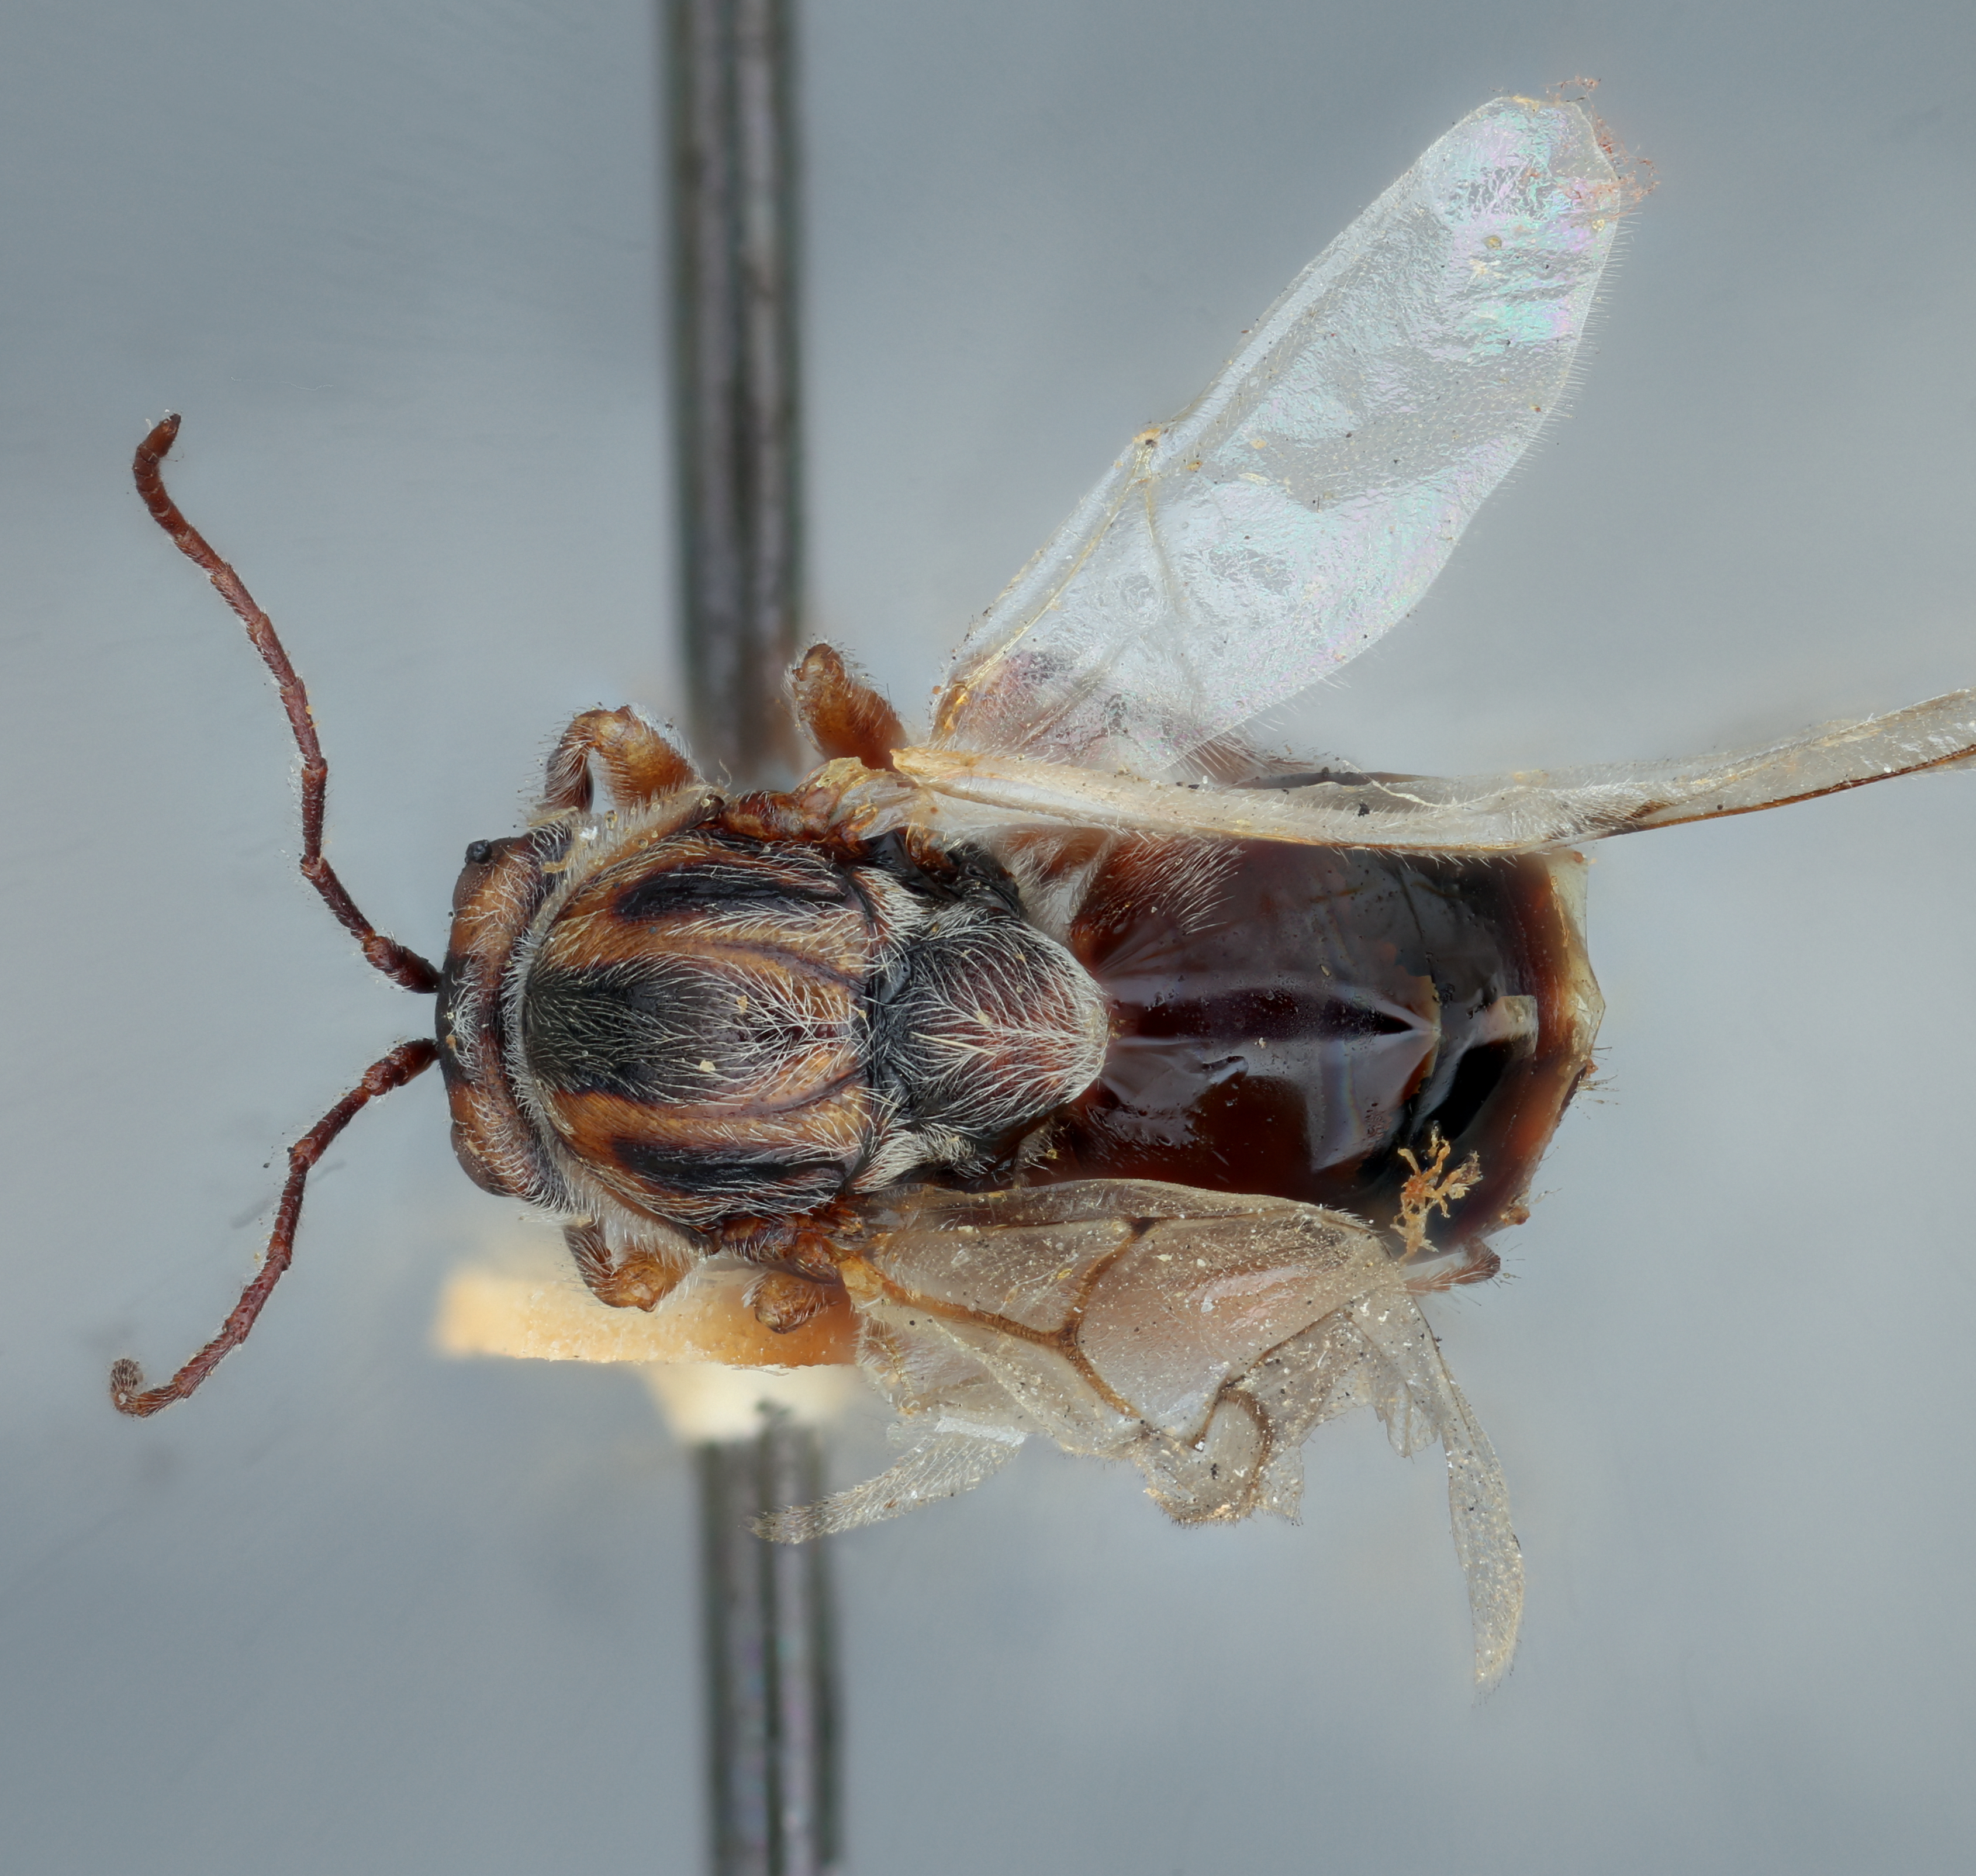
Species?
Disholcaspis lacuna
